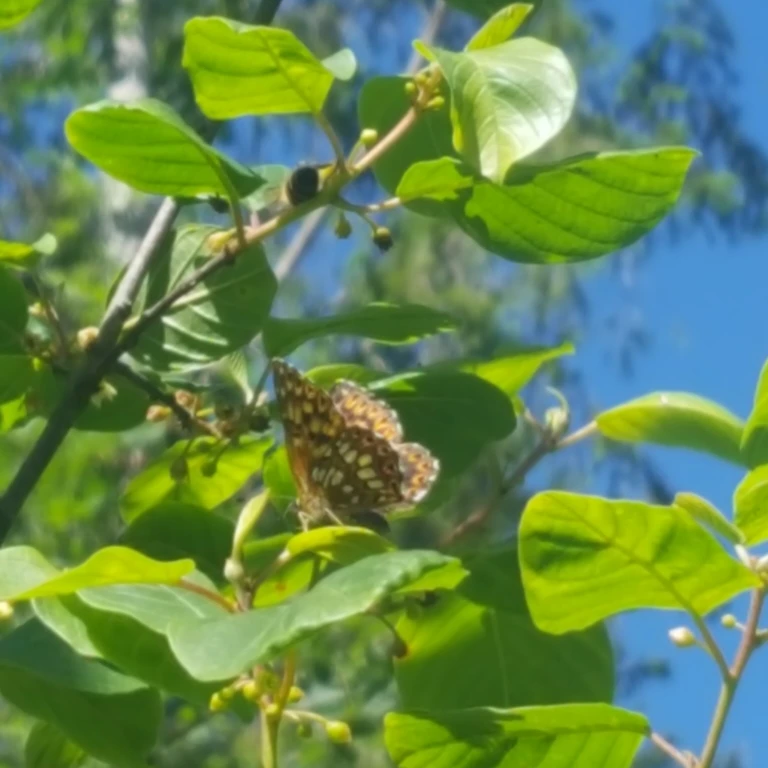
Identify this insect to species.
Hamearis lucina
